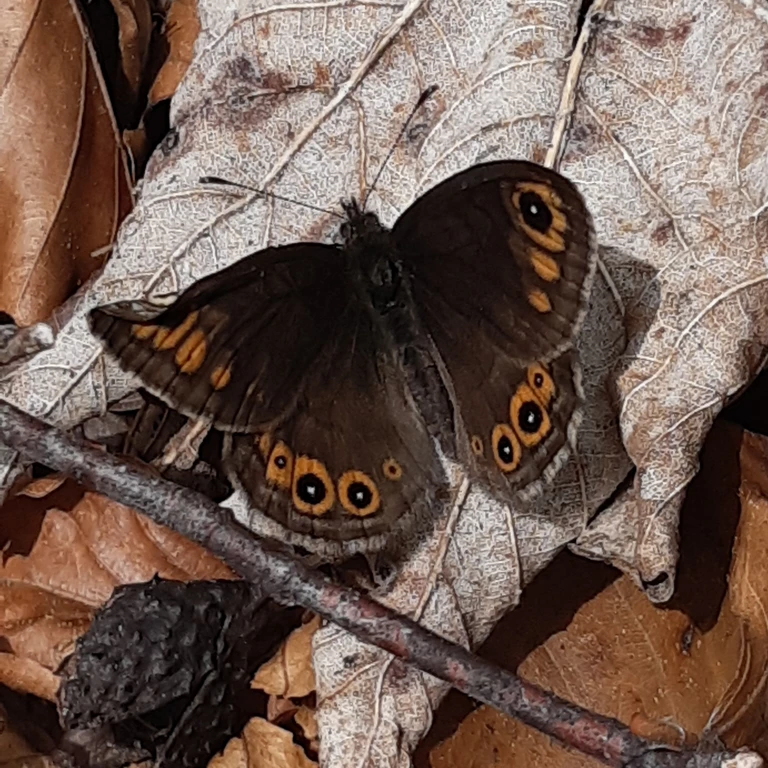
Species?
Lasiommata petropolitana (also Pararge petropolitana)
